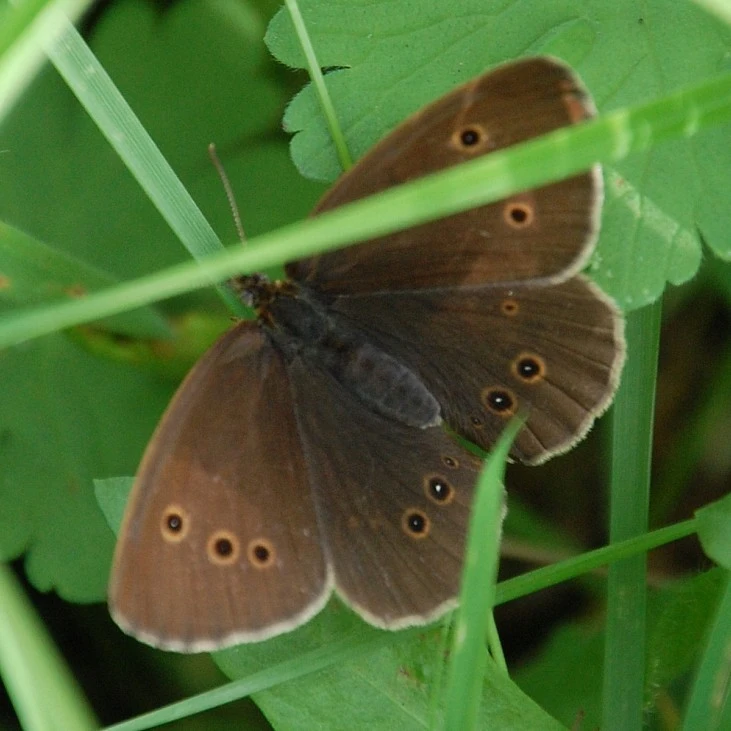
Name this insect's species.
Aphantopus hyperantus
